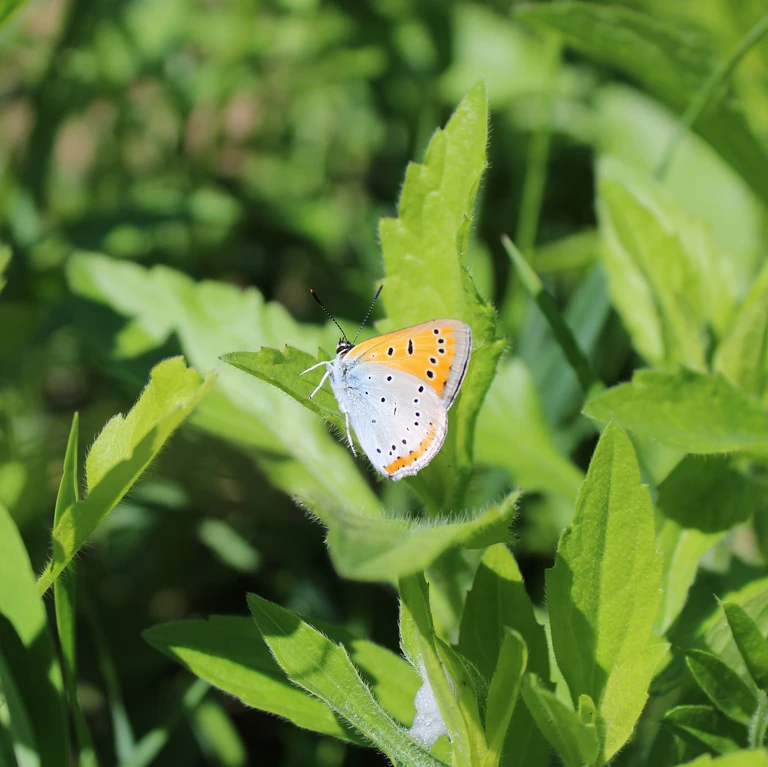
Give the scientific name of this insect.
Lycaena dispar
